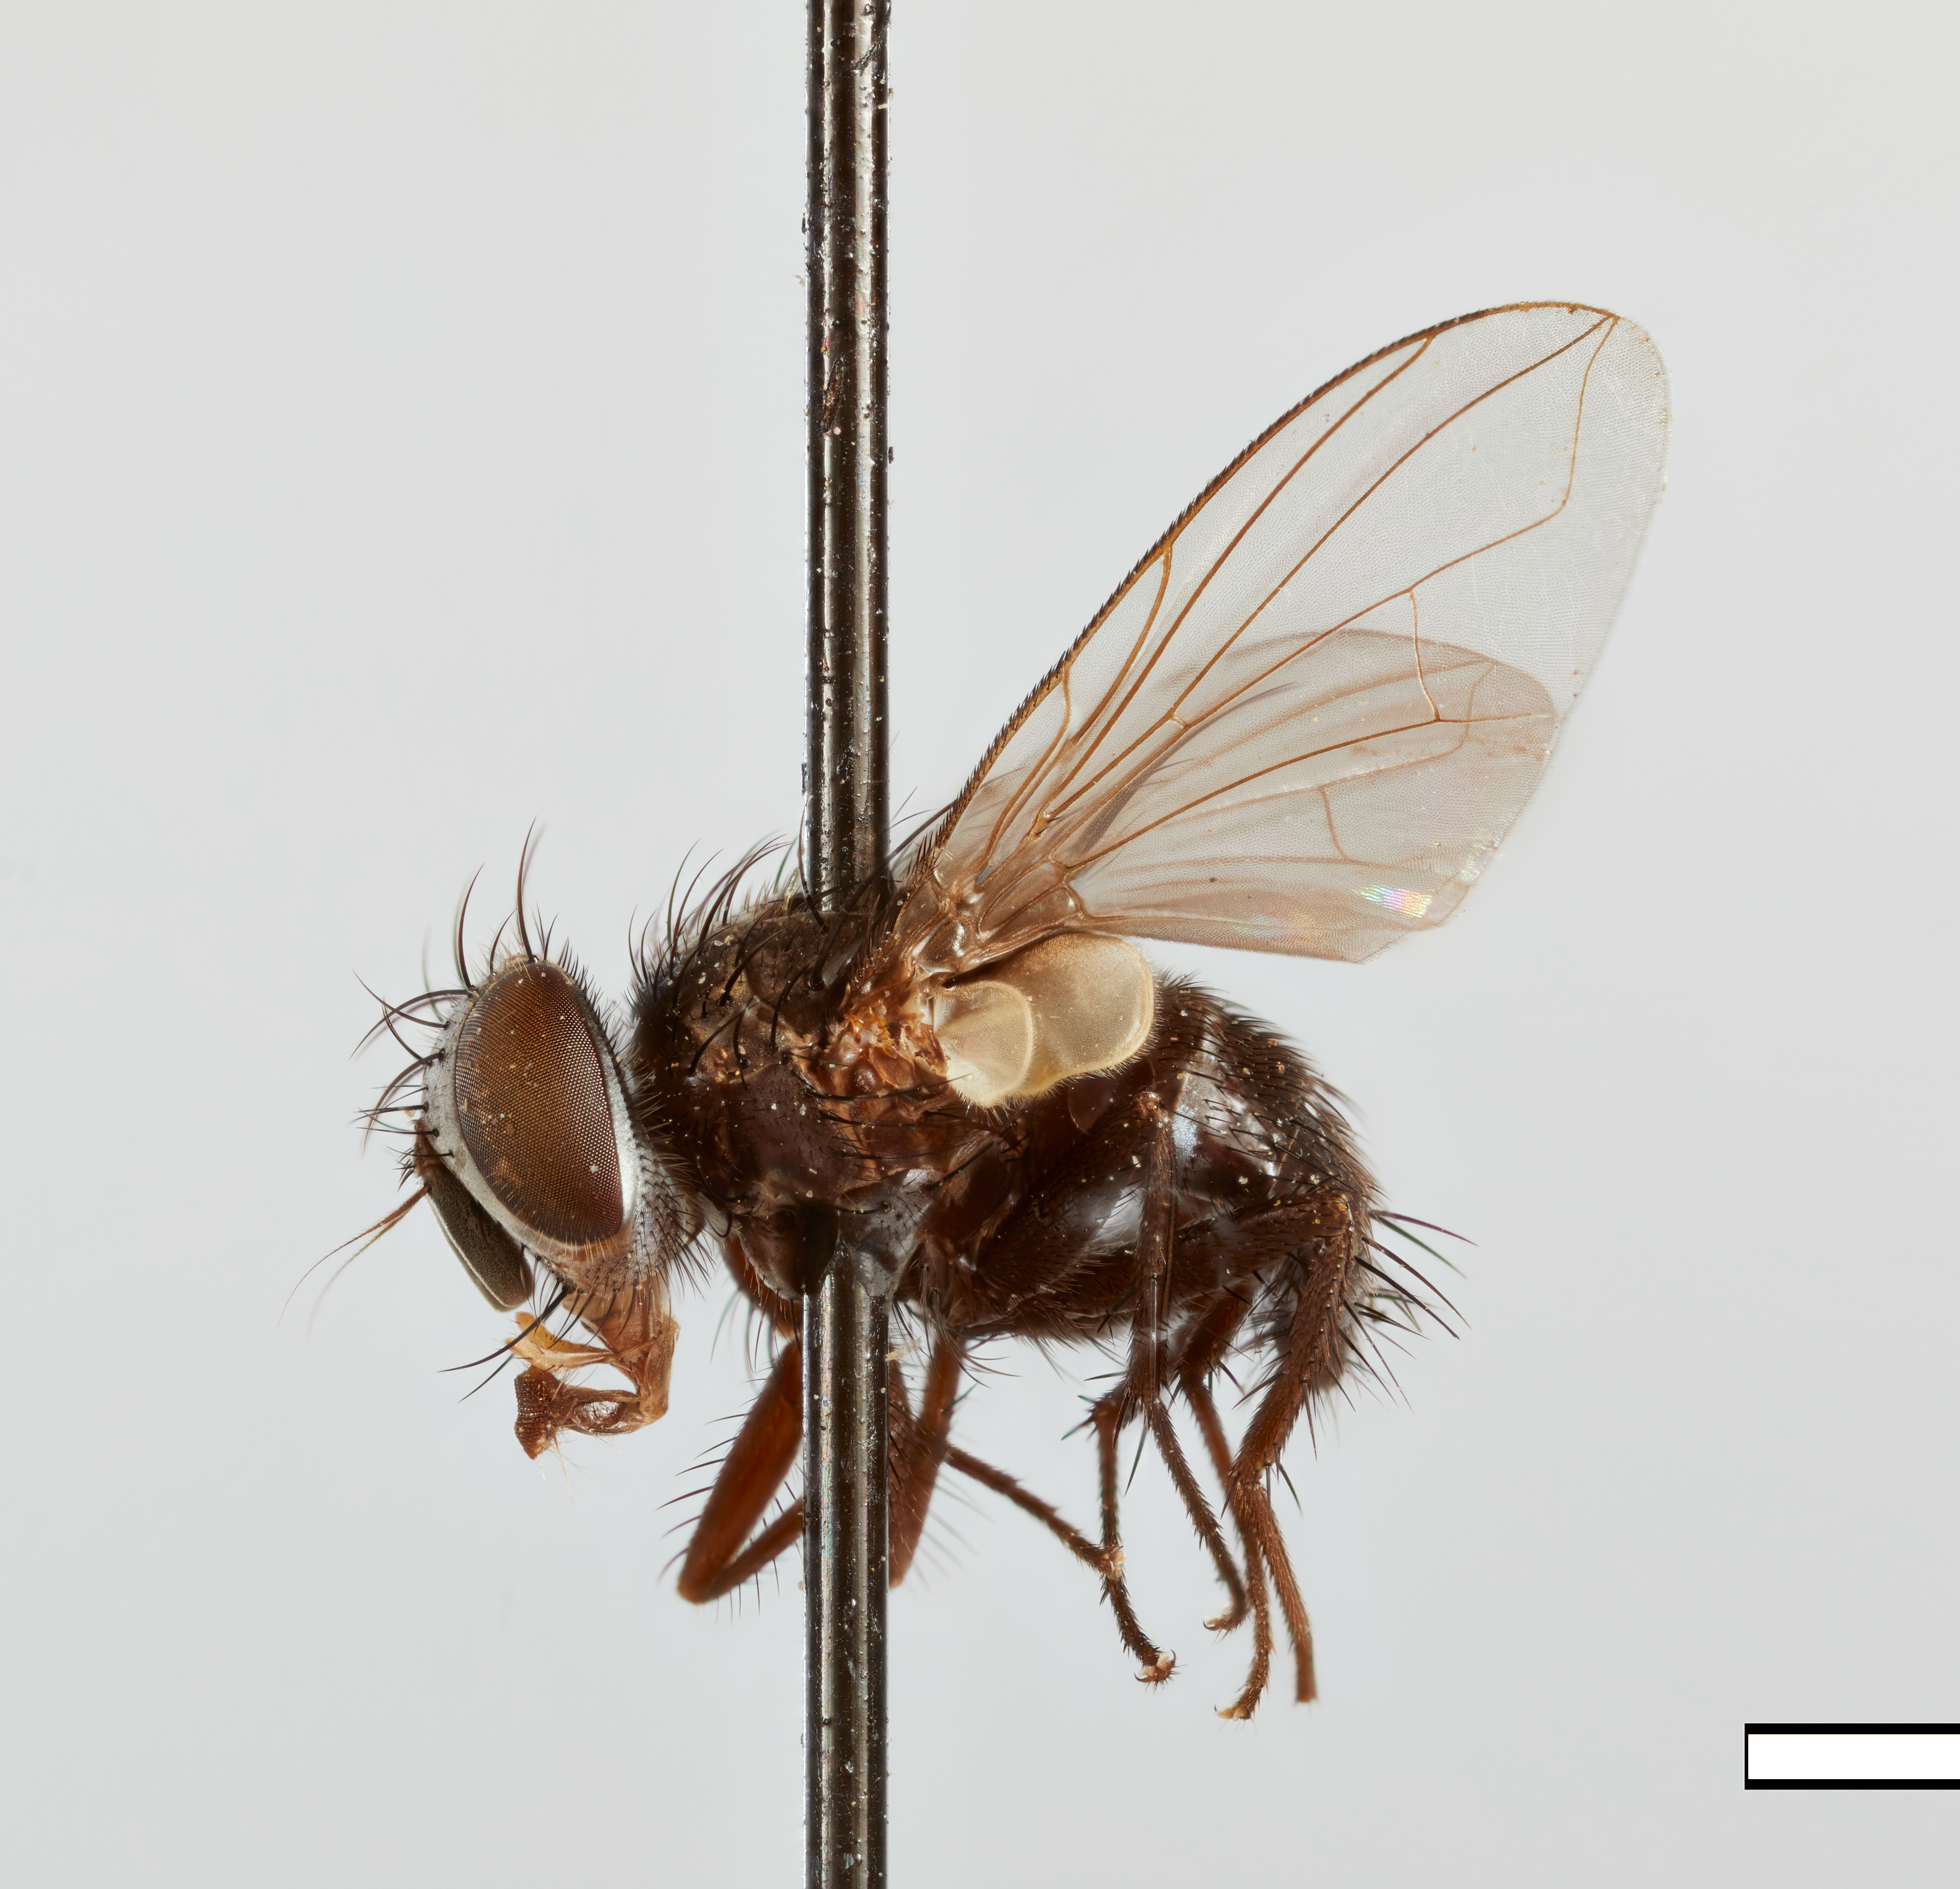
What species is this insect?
Gymnodoria capitata
